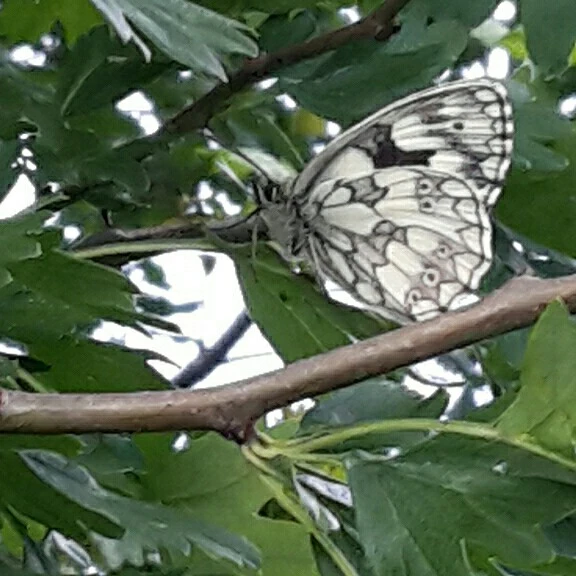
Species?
Melanargia galathea
